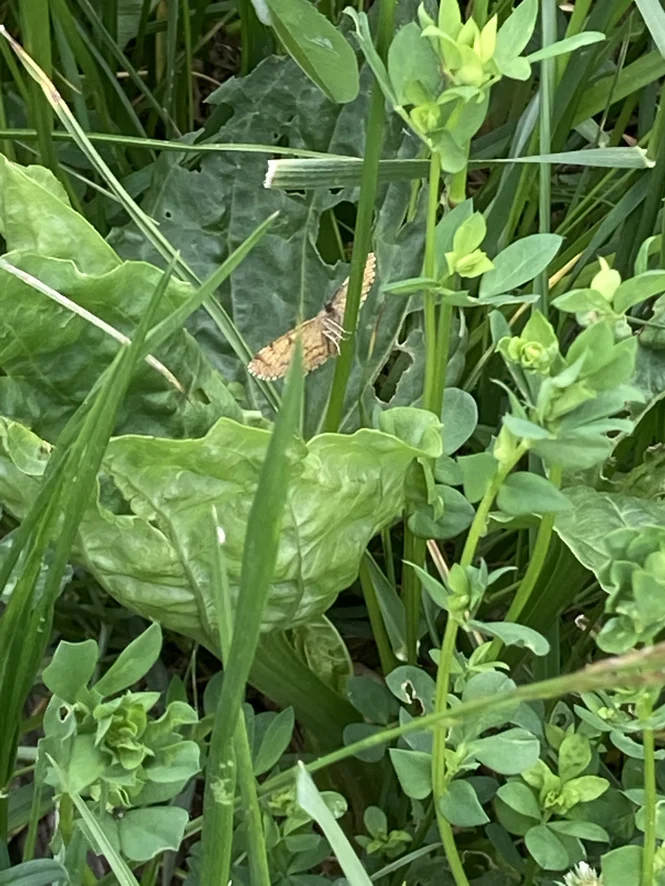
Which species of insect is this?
Euclidia glyphica
